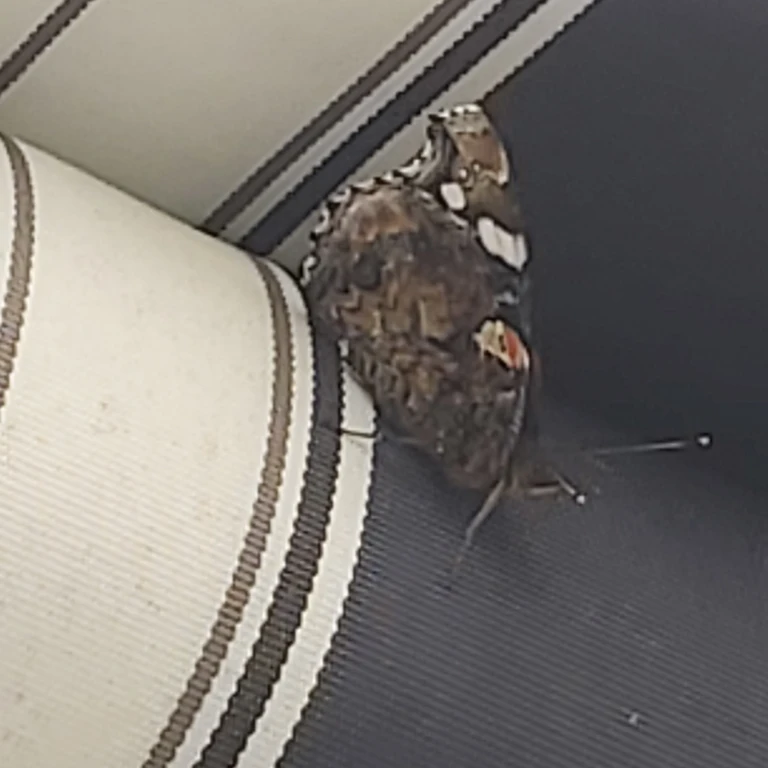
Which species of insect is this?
Vanessa atalanta
